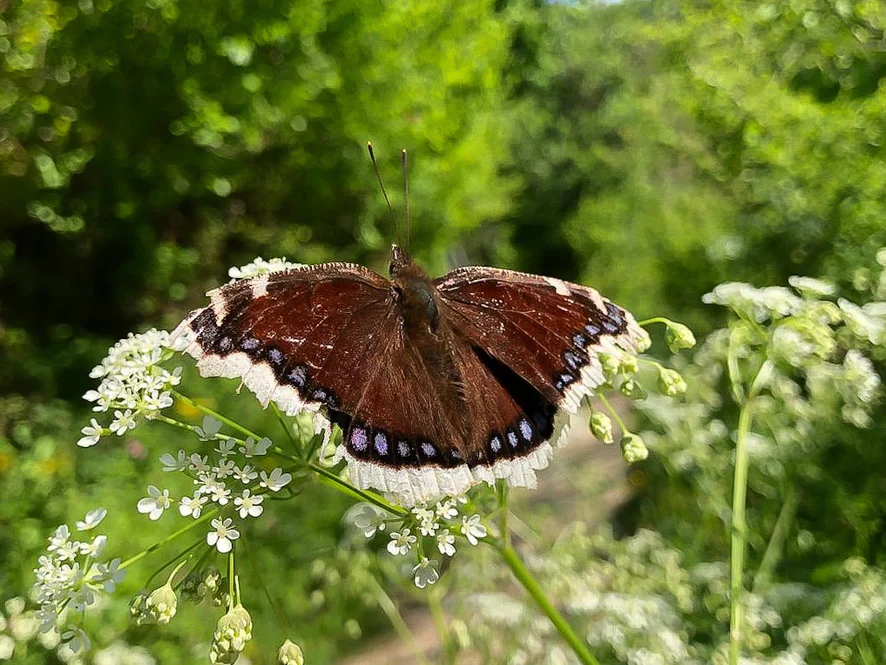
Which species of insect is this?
Nymphalis antiopa
